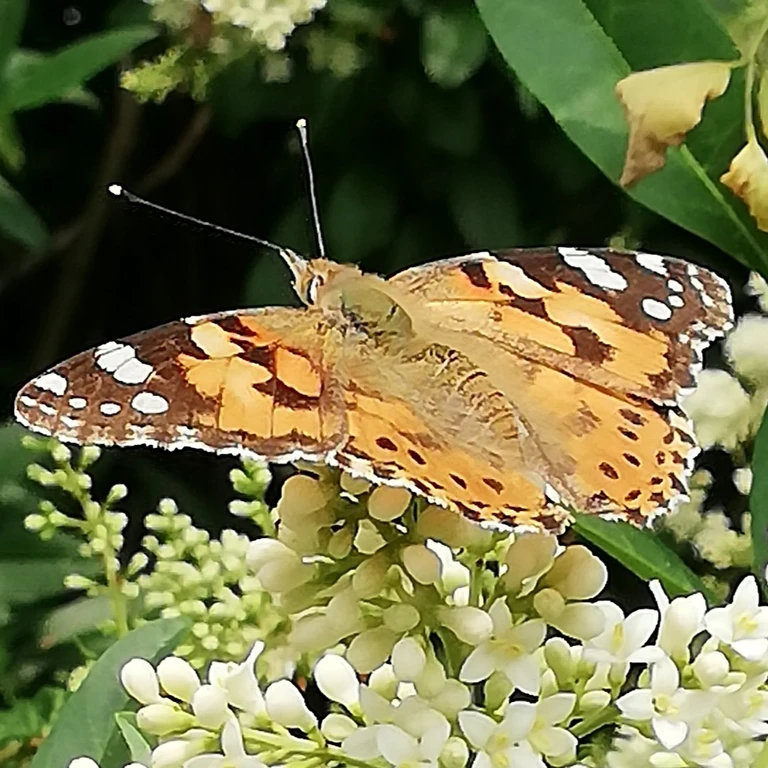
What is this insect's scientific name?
Vanessa cardui
